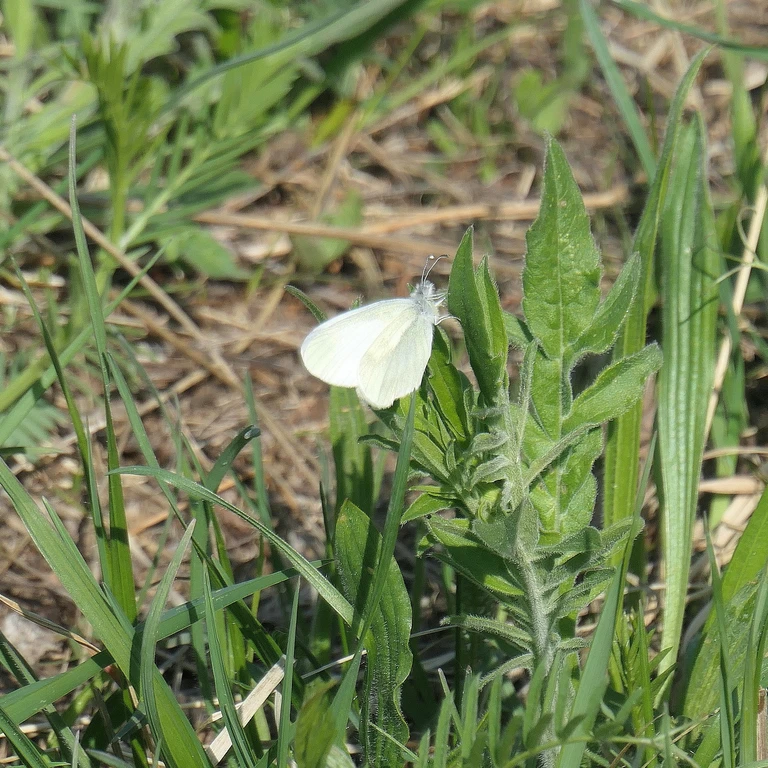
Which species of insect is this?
Leptidea sinapis/juvernica
